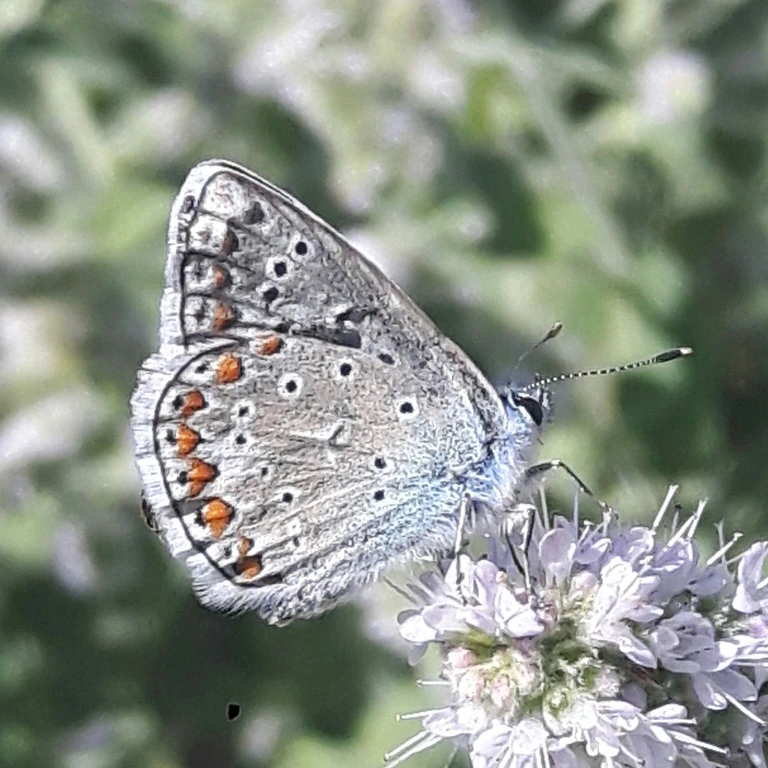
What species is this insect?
Polyommatus icarus
